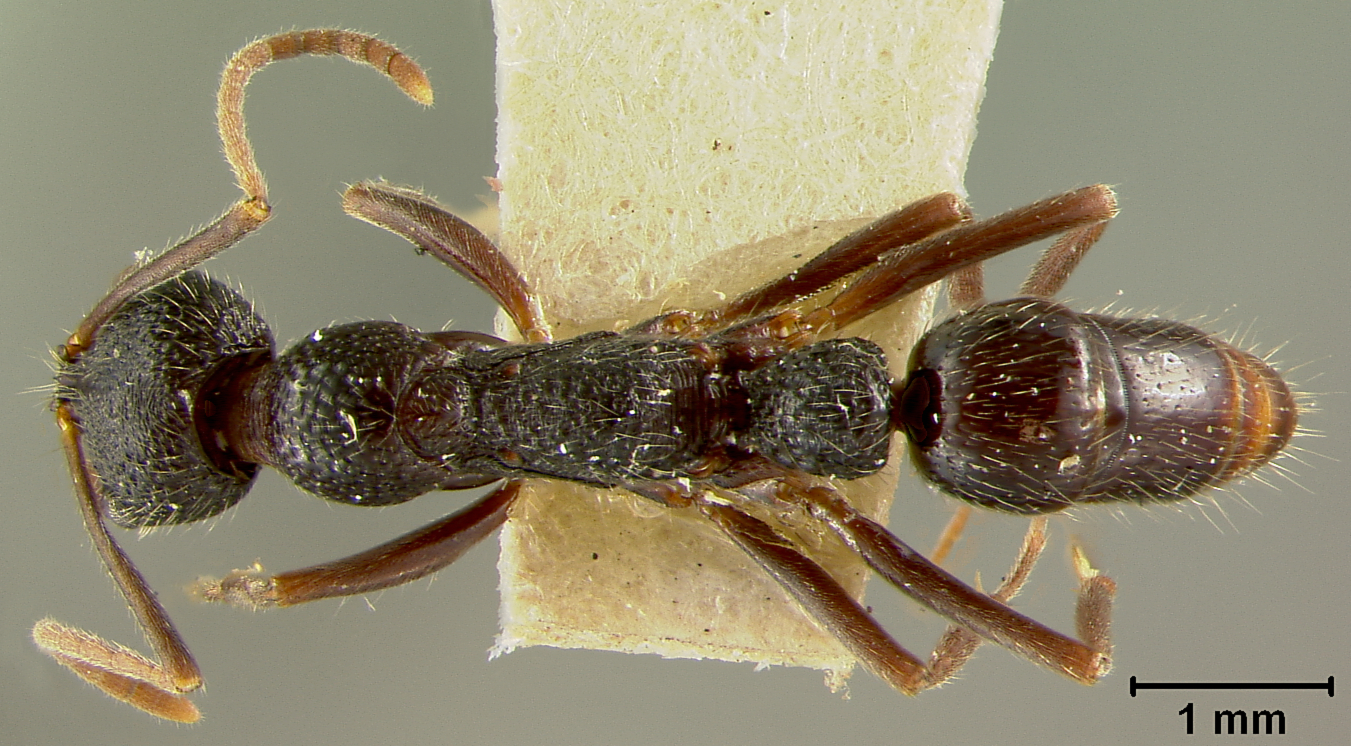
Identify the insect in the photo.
Leptogenys foreli
